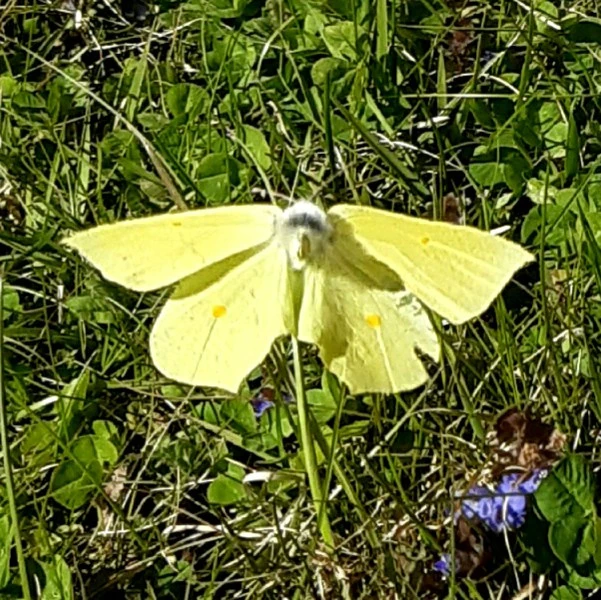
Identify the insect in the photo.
Gonepteryx rhamni
